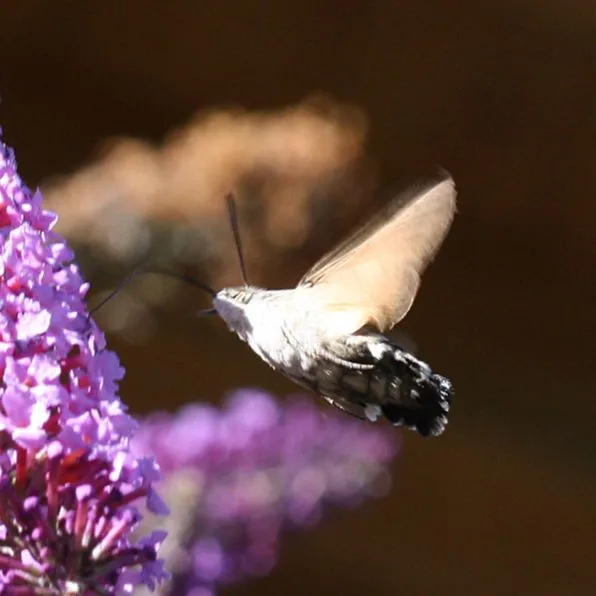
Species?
Macroglossum stellatarum
